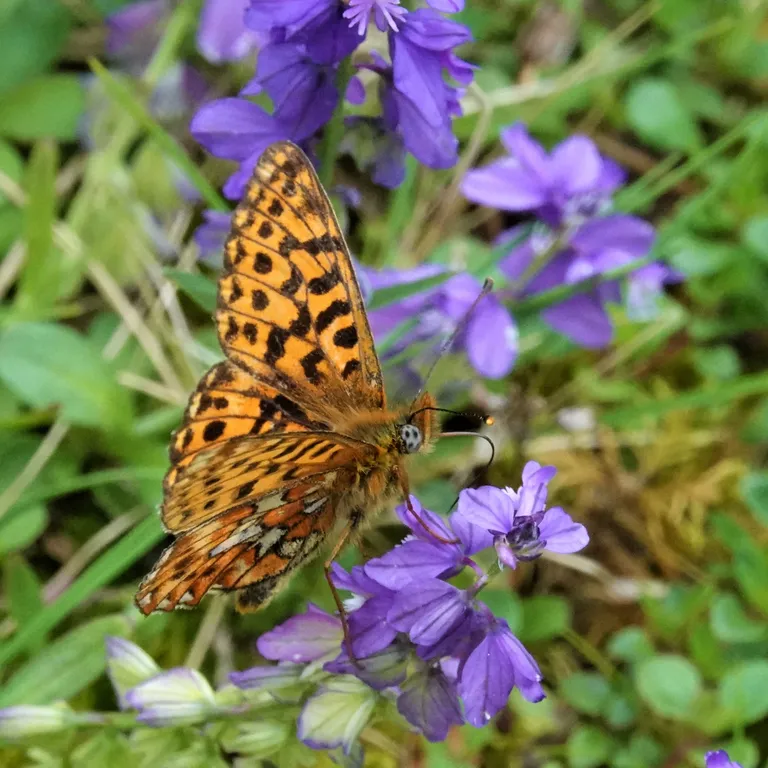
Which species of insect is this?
Boloria euphrosyne (also Clossiana euphrosyne)
